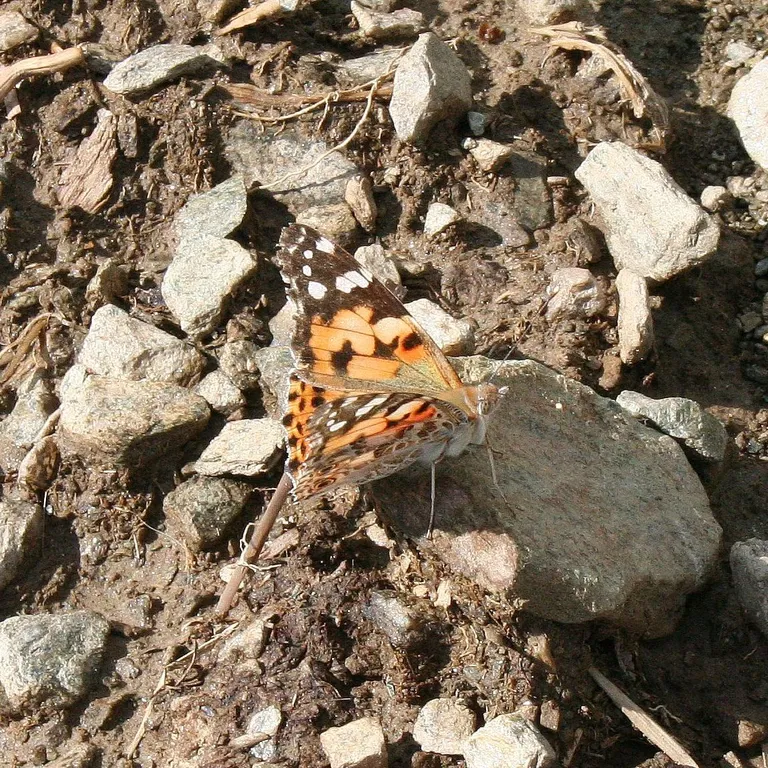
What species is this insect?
Vanessa cardui
